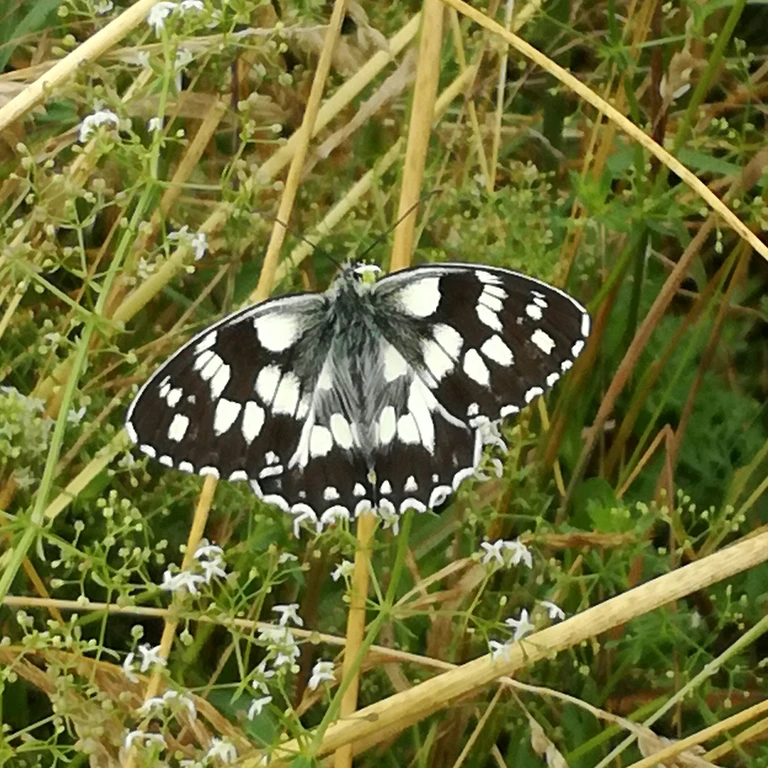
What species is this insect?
Melanargia galathea
